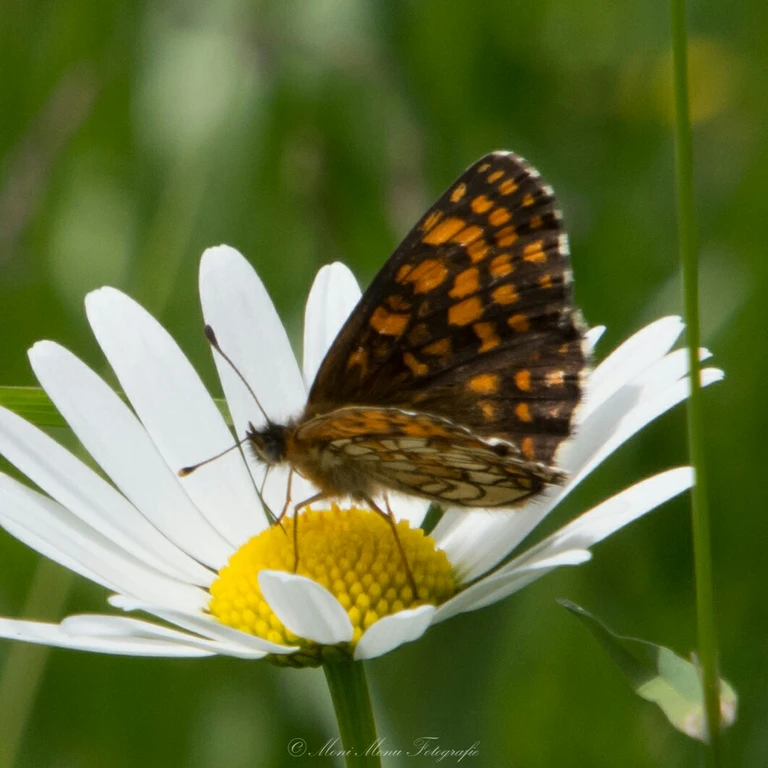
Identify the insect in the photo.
Melitaea diamina
